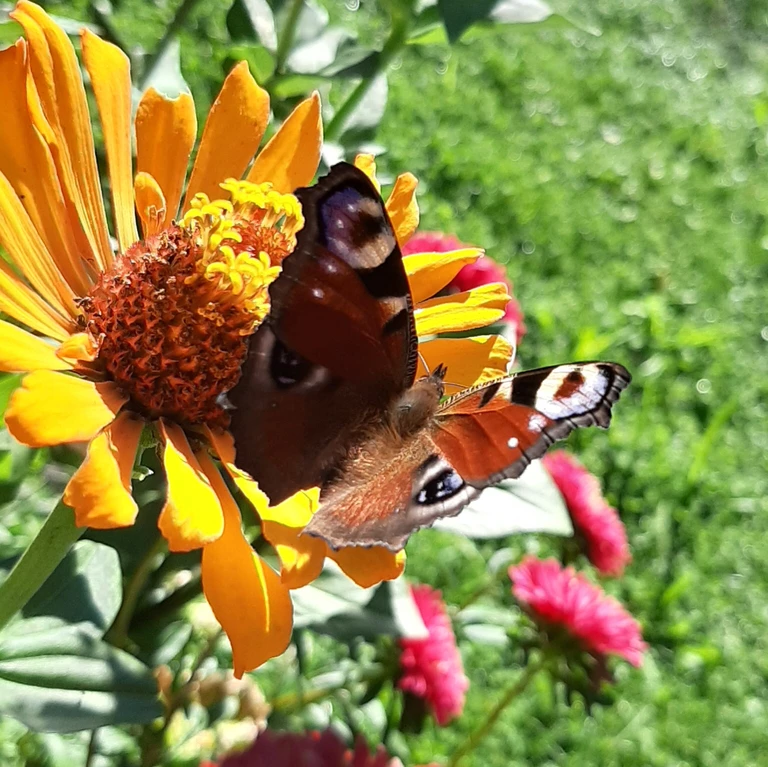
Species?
Aglais io
